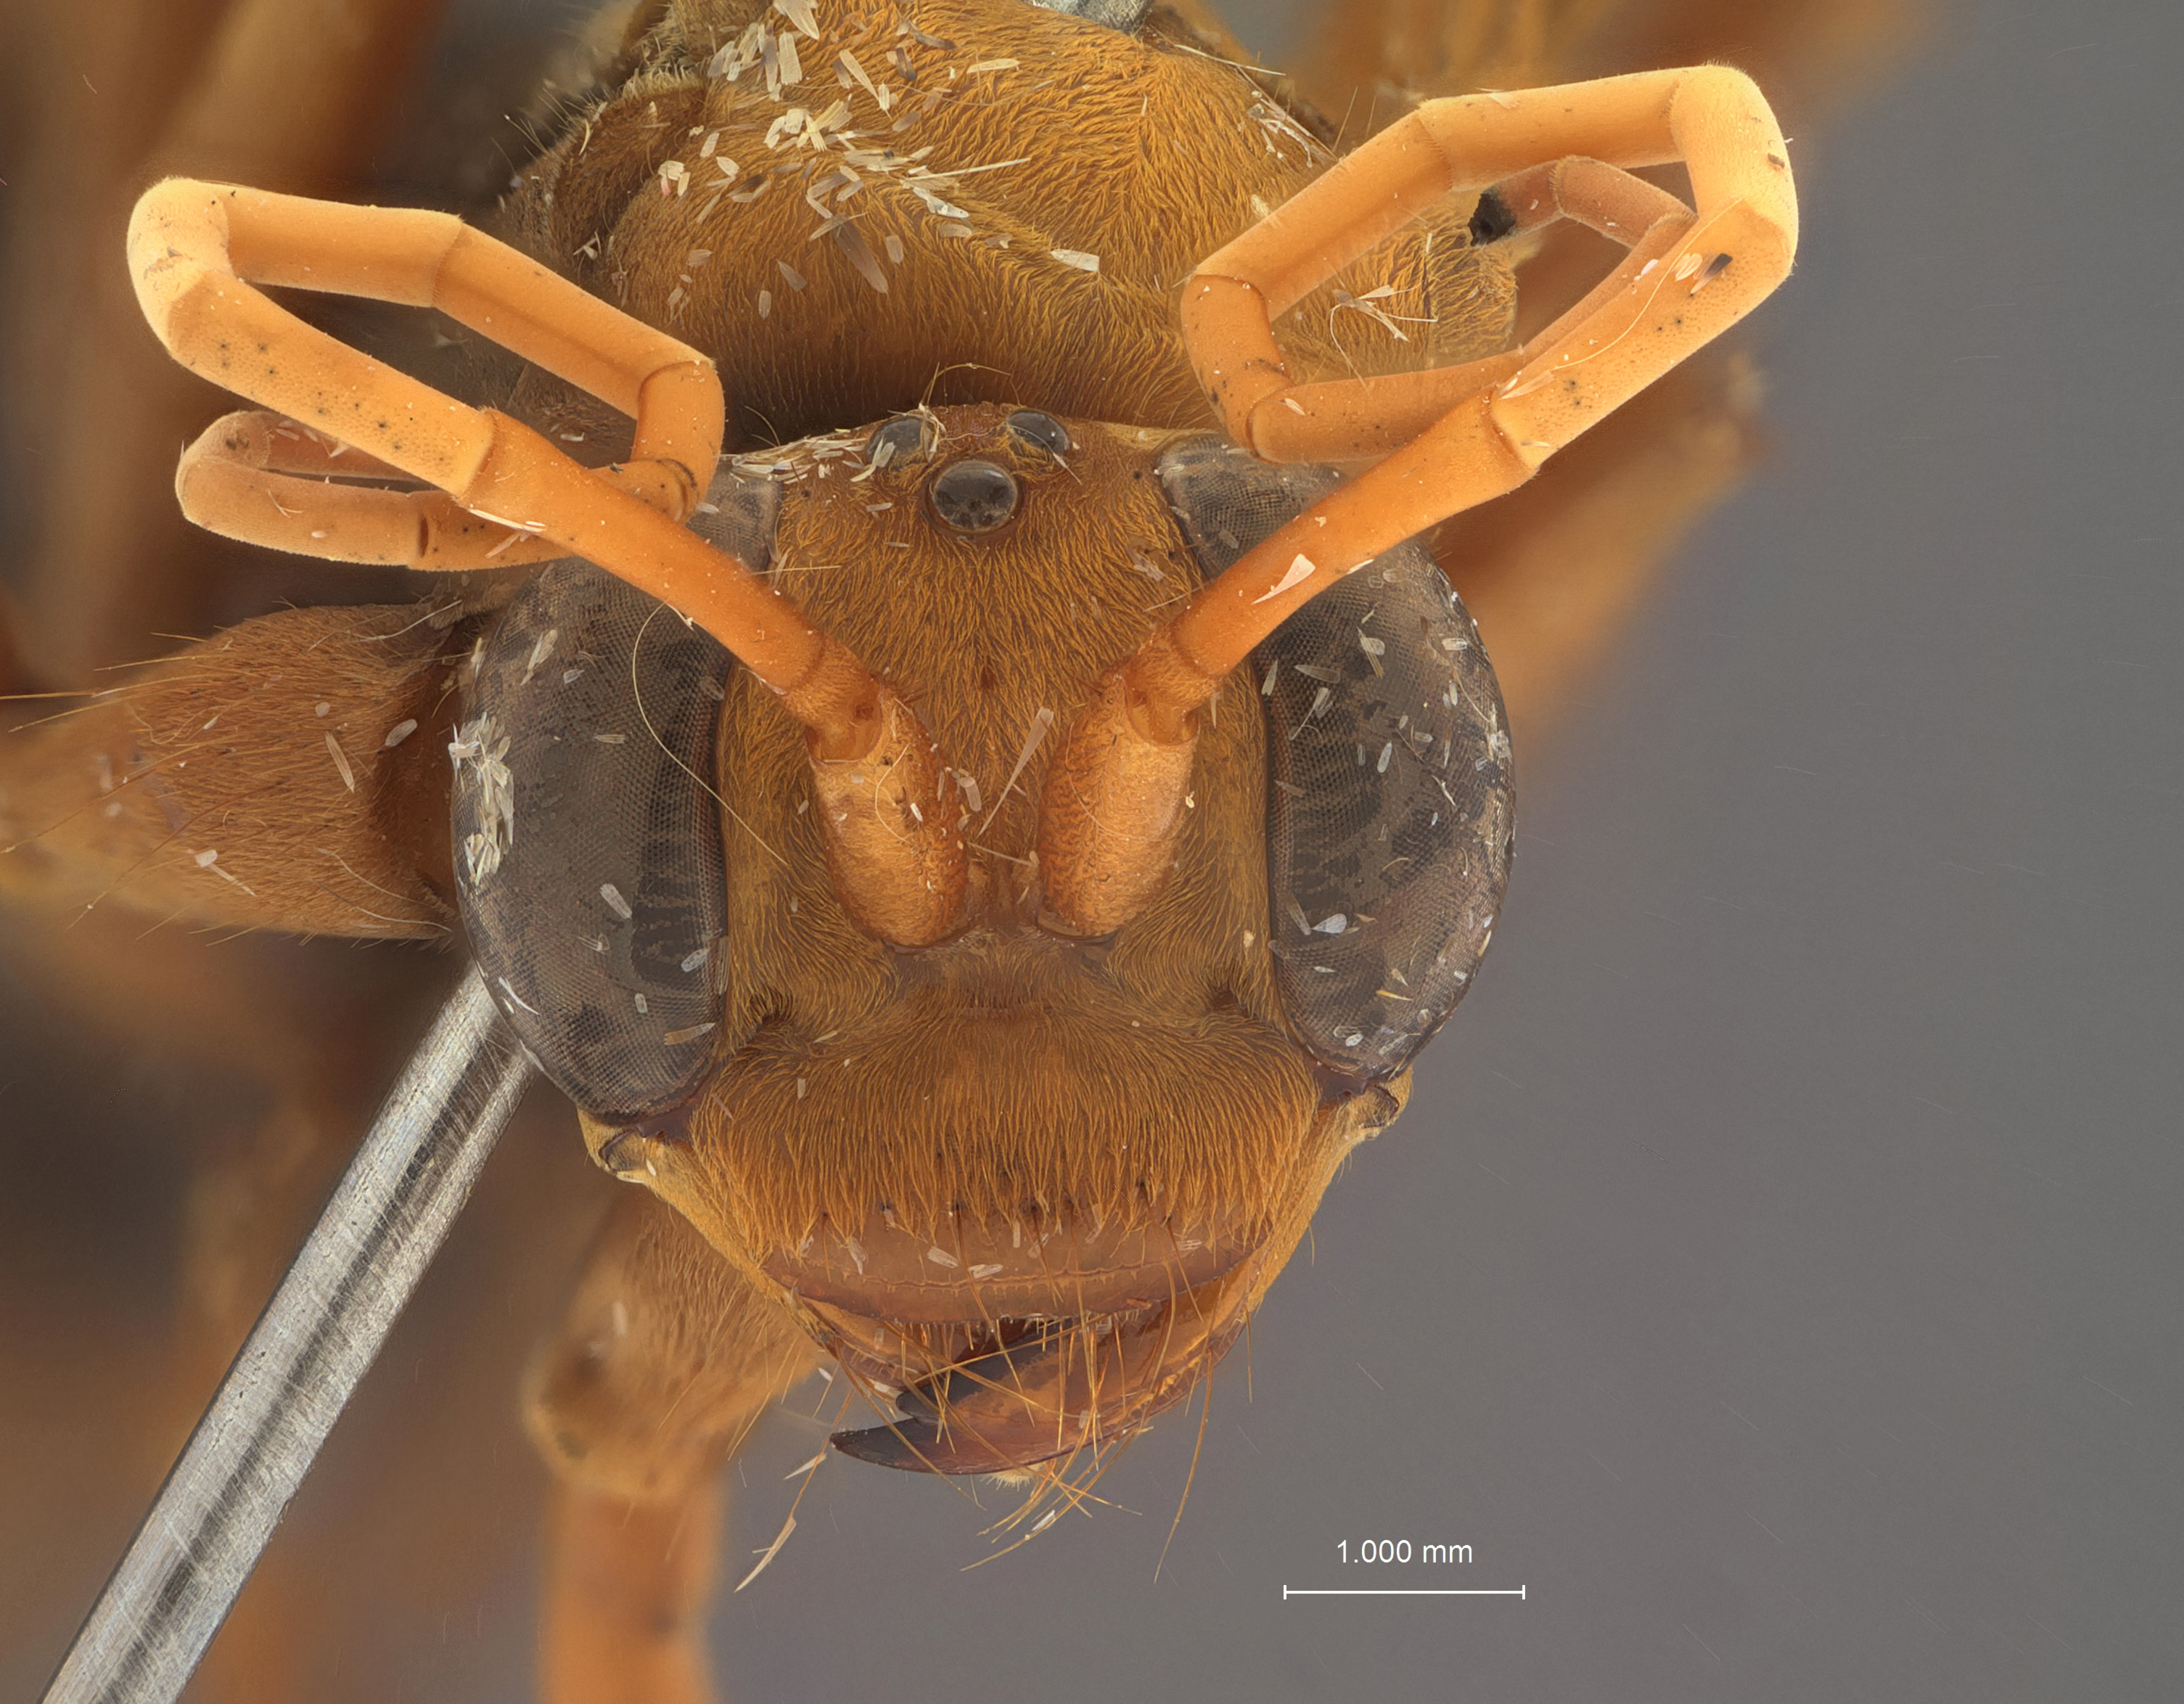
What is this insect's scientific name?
Leptodialepis ceylonica
